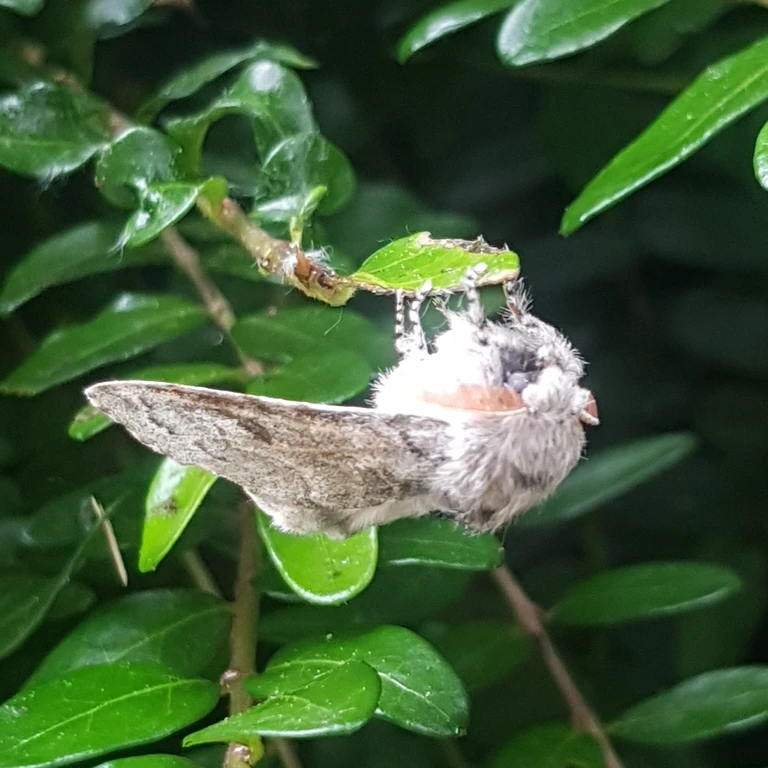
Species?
Calliteara pudibunda
